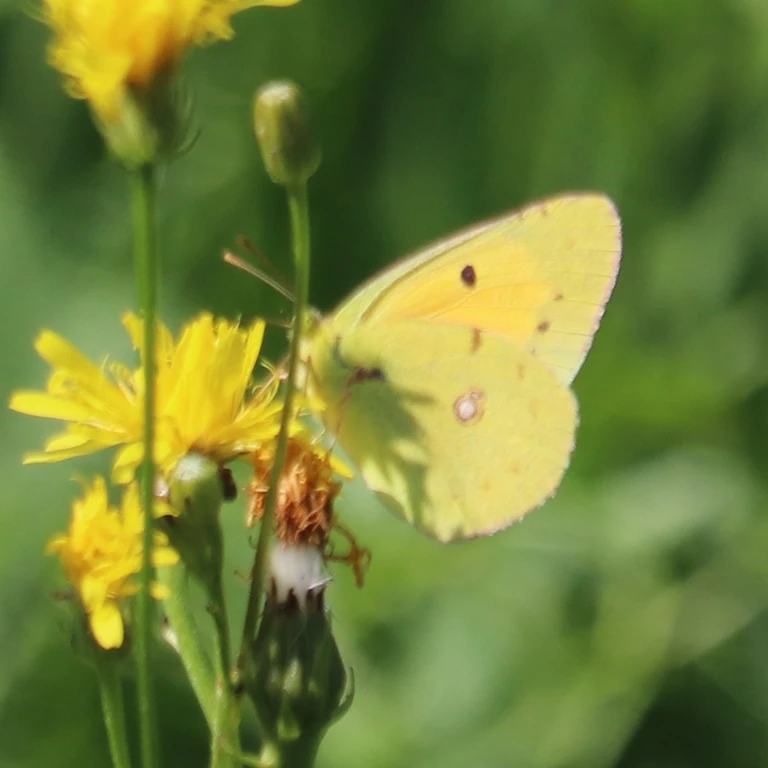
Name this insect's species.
Colias croceus
